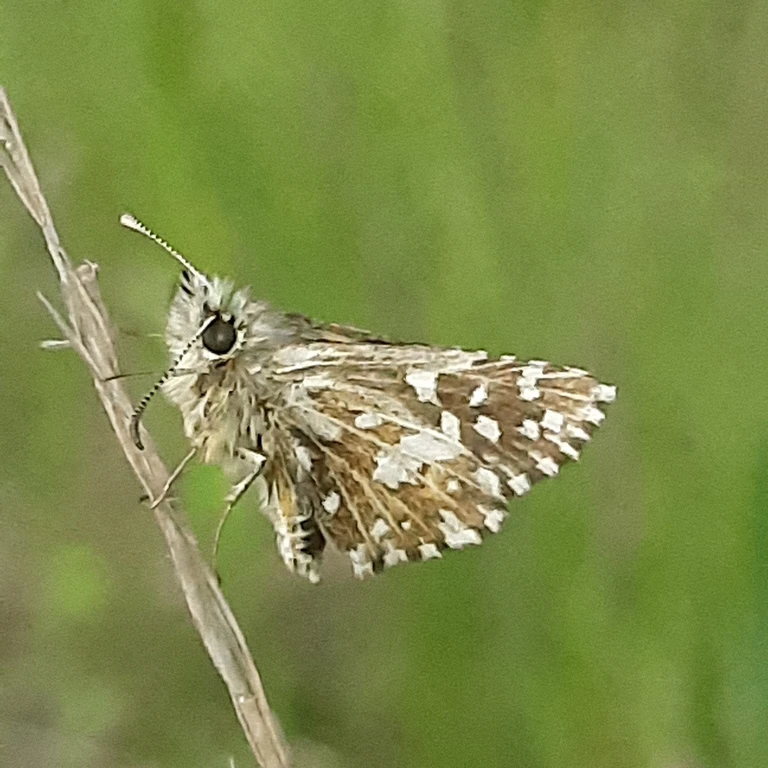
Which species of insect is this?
Pyrgus malvae
